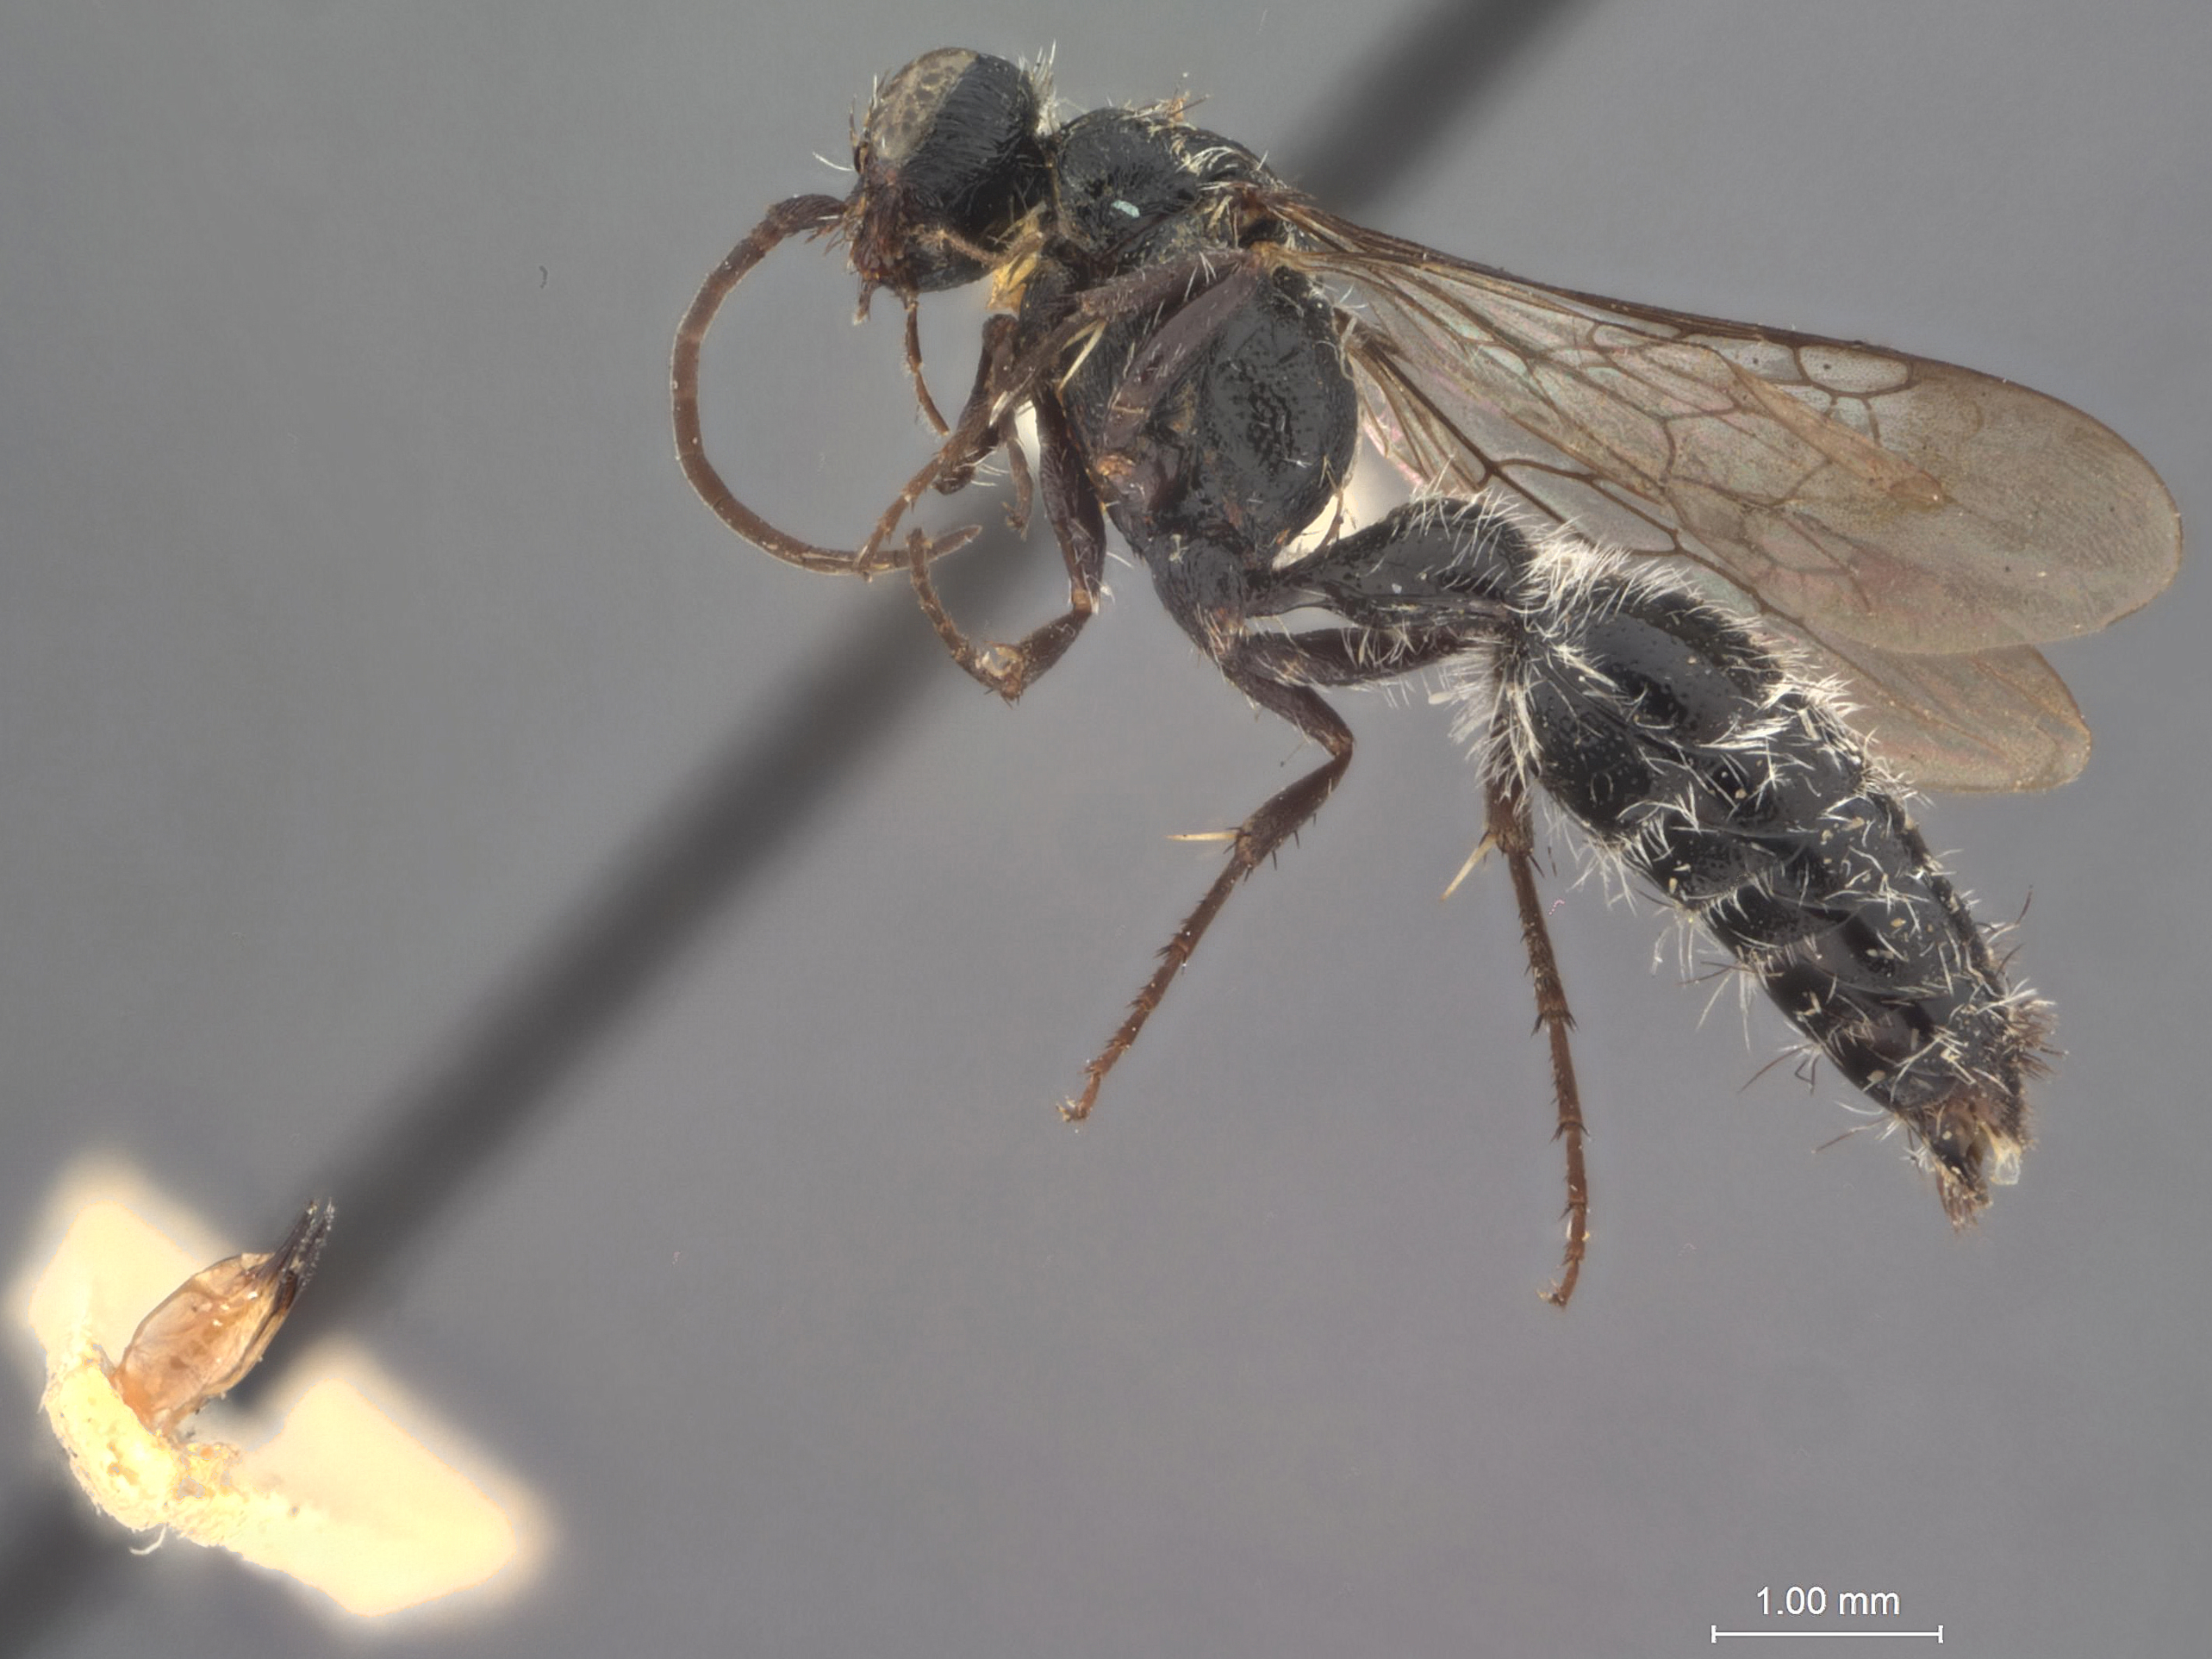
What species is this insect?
Anommutilla difficillis
